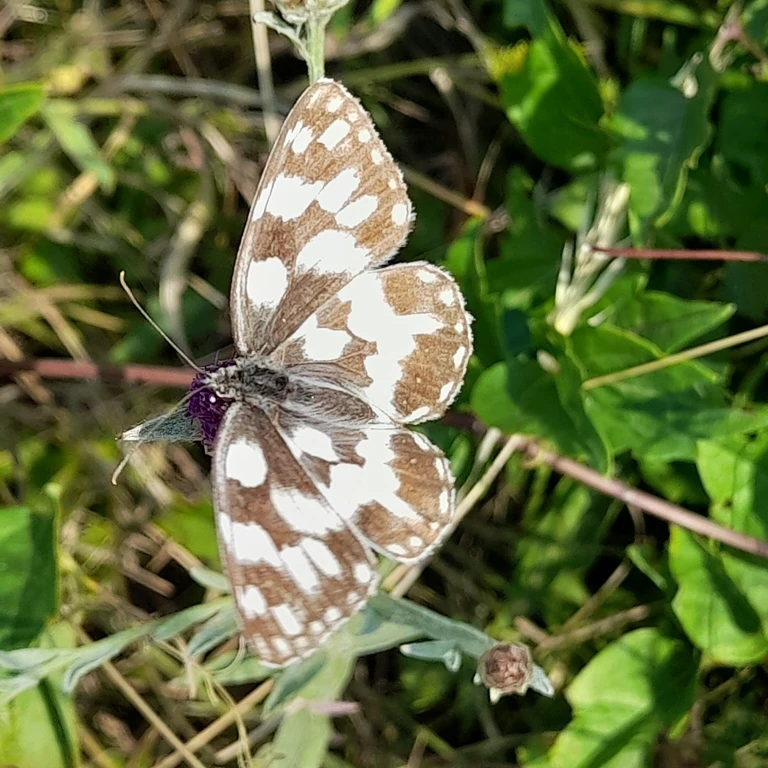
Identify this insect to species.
Melanargia galathea
